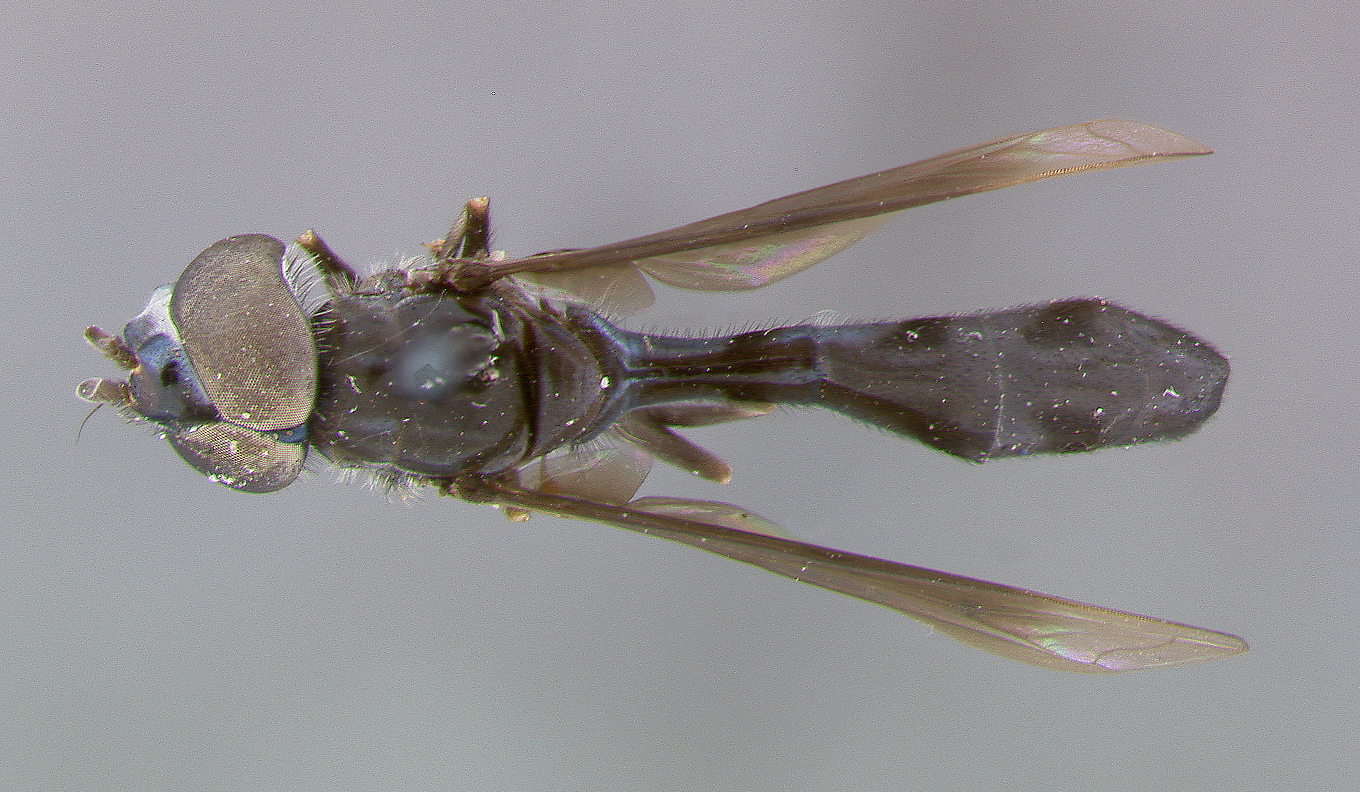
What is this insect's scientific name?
Baccha cybele
